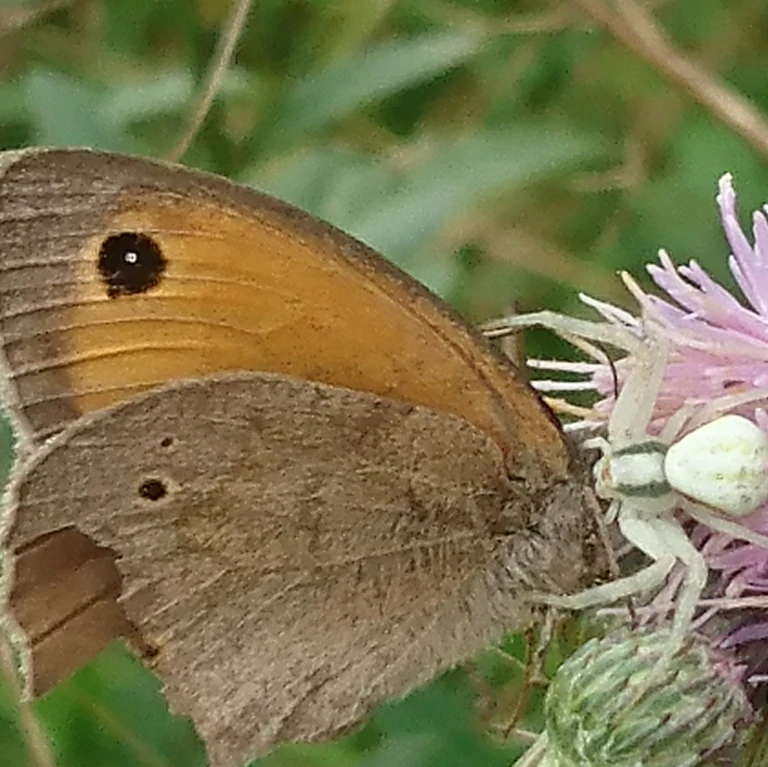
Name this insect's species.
Maniola jurtina
